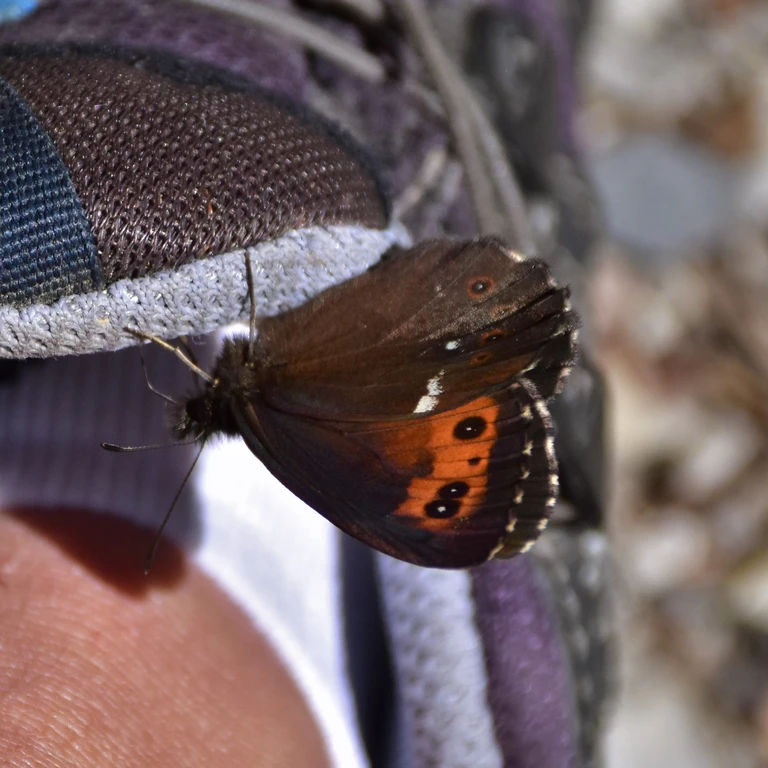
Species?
Erebia ligea
